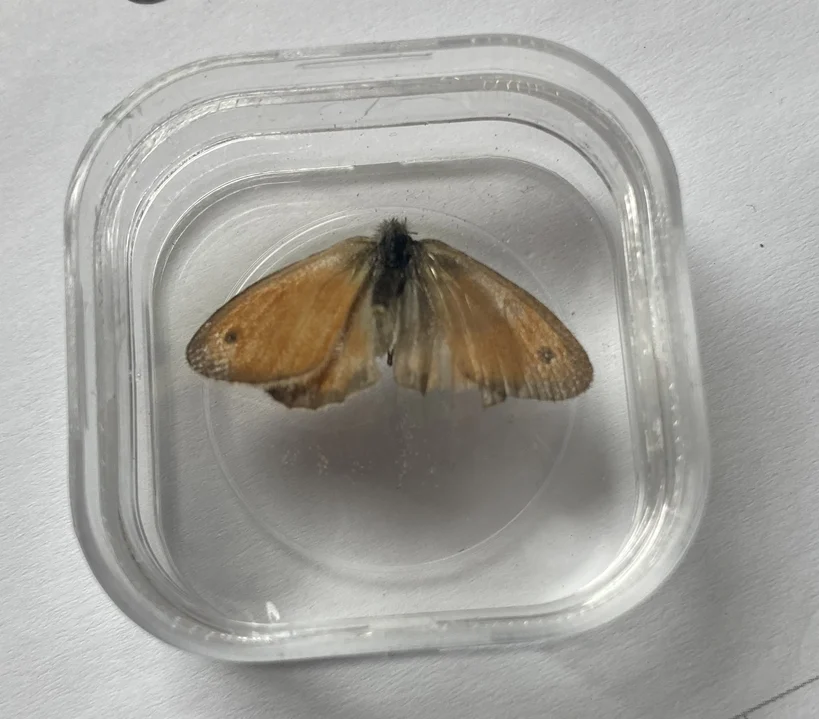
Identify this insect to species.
Coenonympha pamphilus
